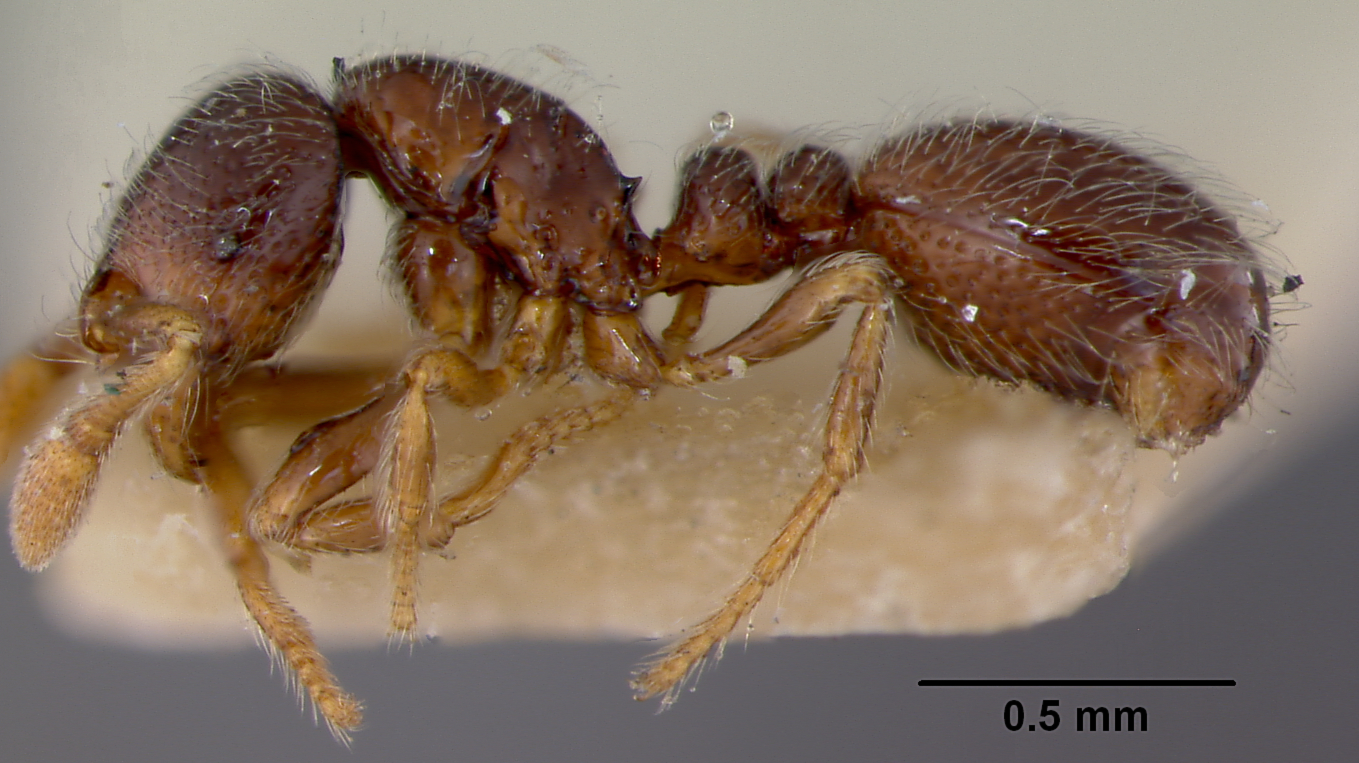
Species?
Adelomyrmex hirsutus
